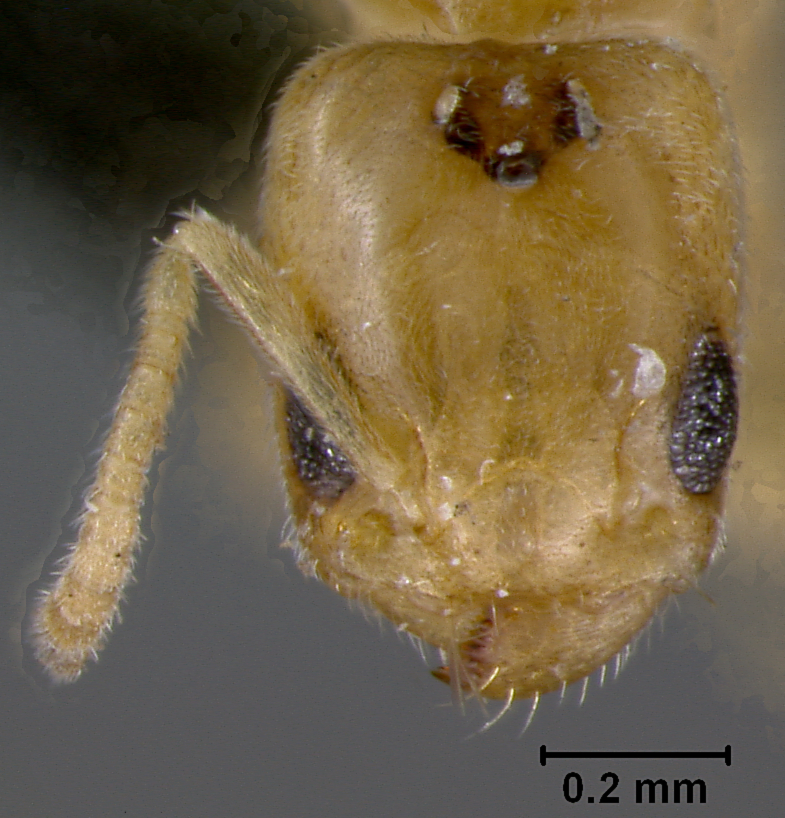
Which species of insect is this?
Aphomyrmex emeryi
